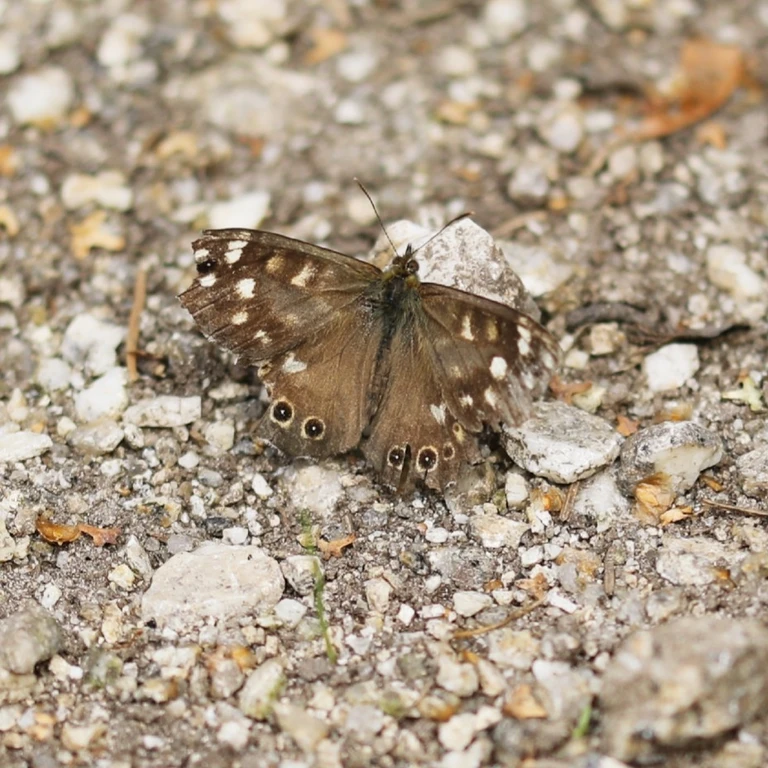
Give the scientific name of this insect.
Pararge aegeria
